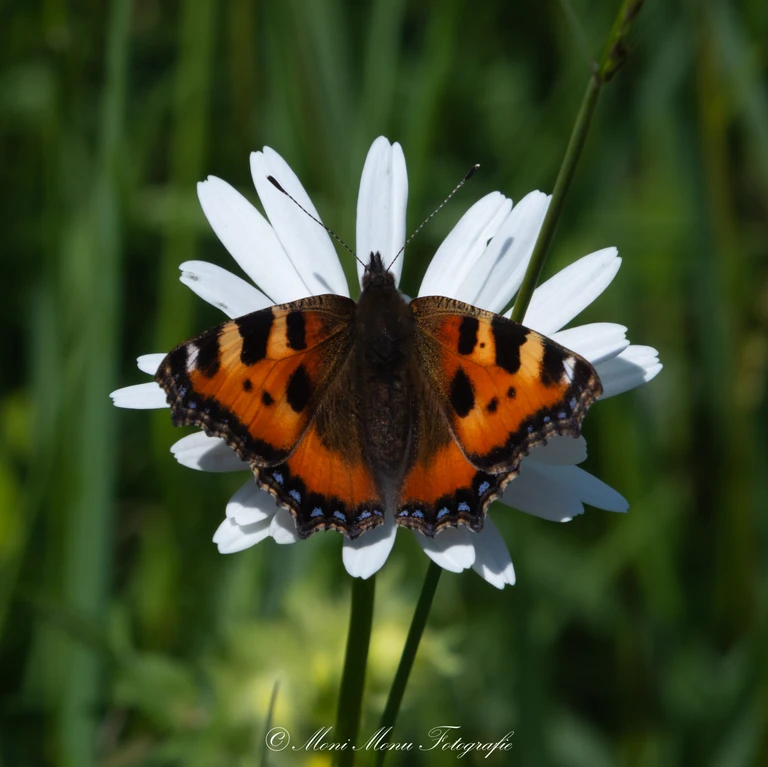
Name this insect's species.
Aglais urticae
